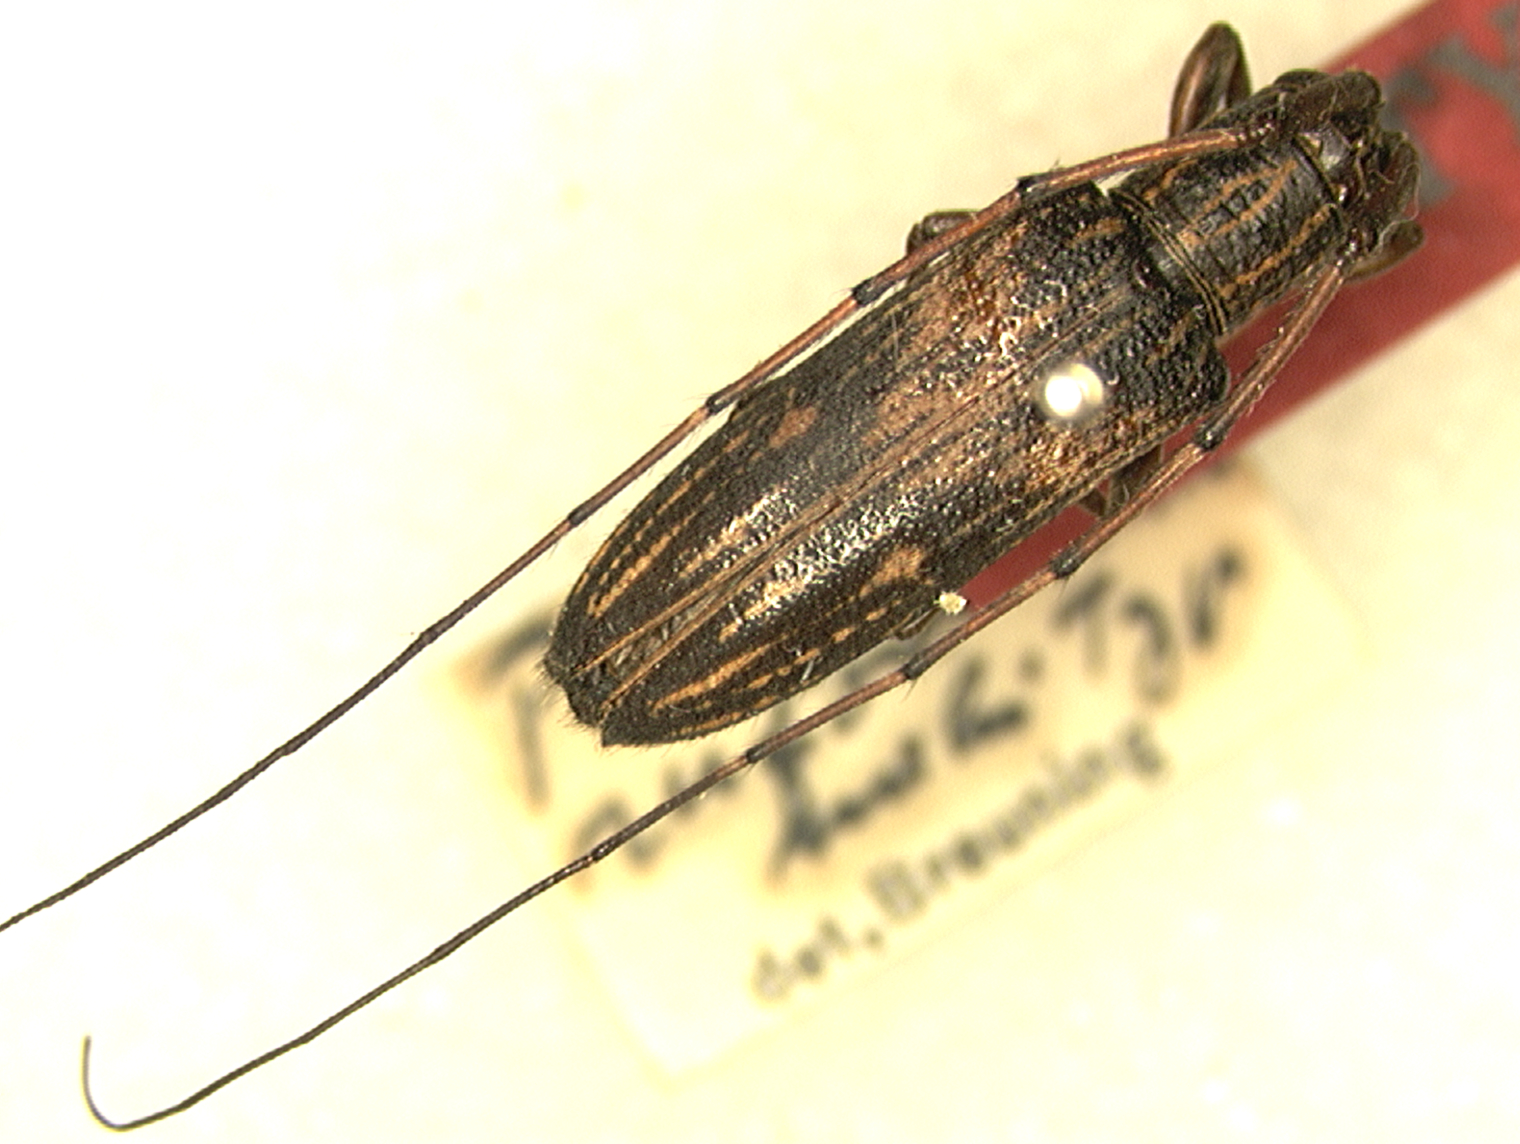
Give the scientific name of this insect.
Pothyne rufovittata
